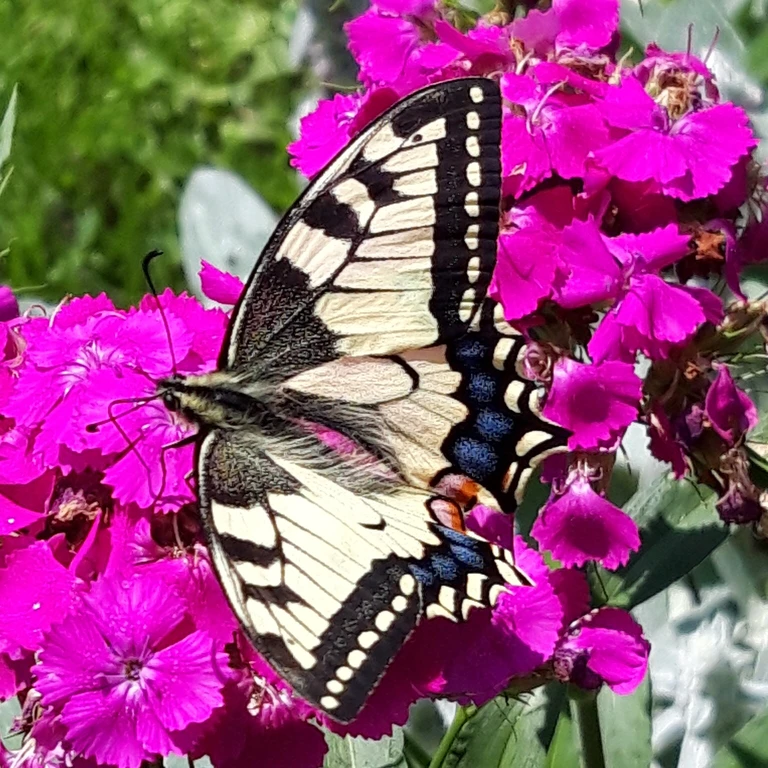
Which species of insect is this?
Papilio machaon
